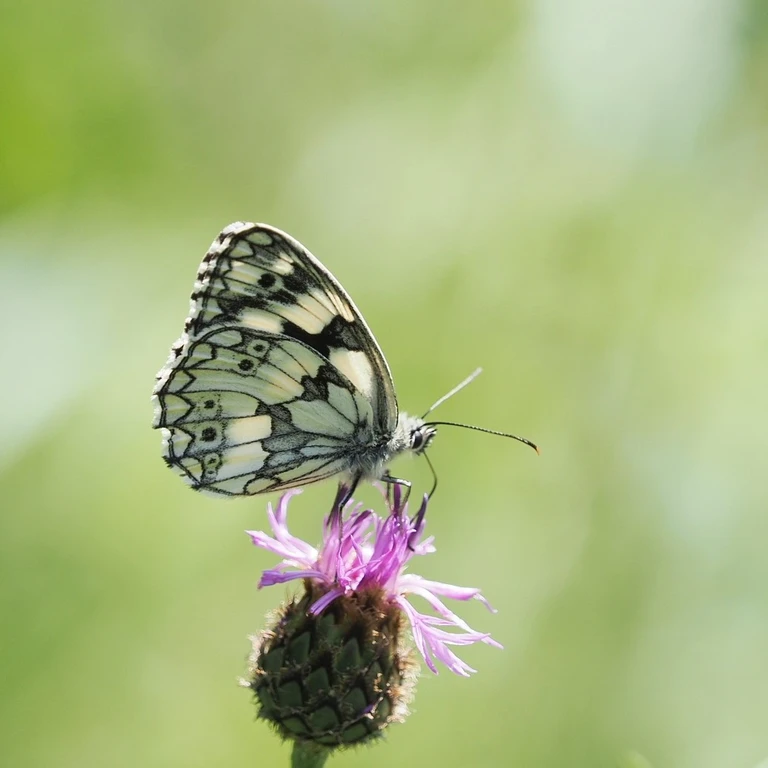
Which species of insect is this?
Melanargia galathea
